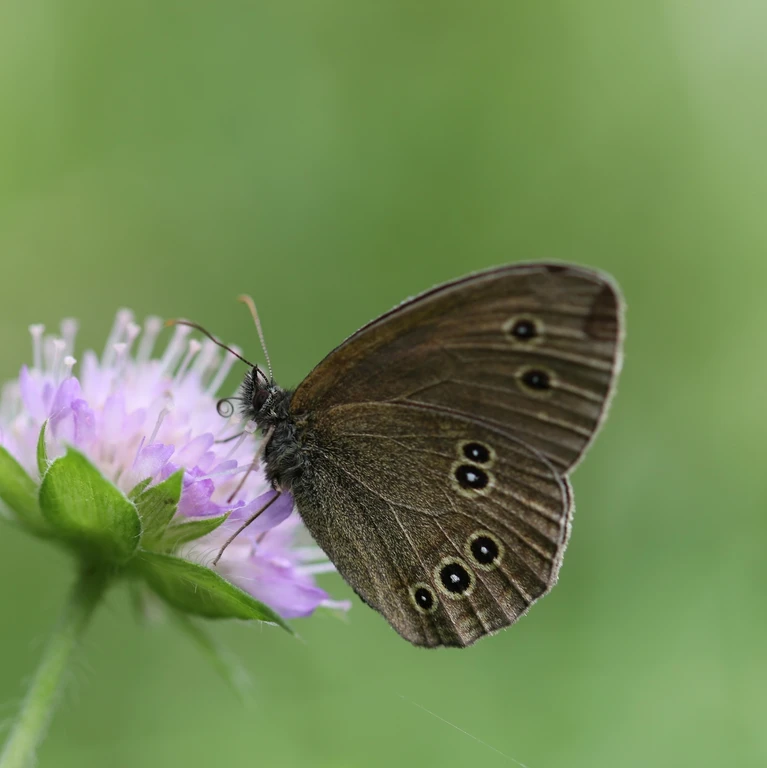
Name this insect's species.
Aphantopus hyperantus
